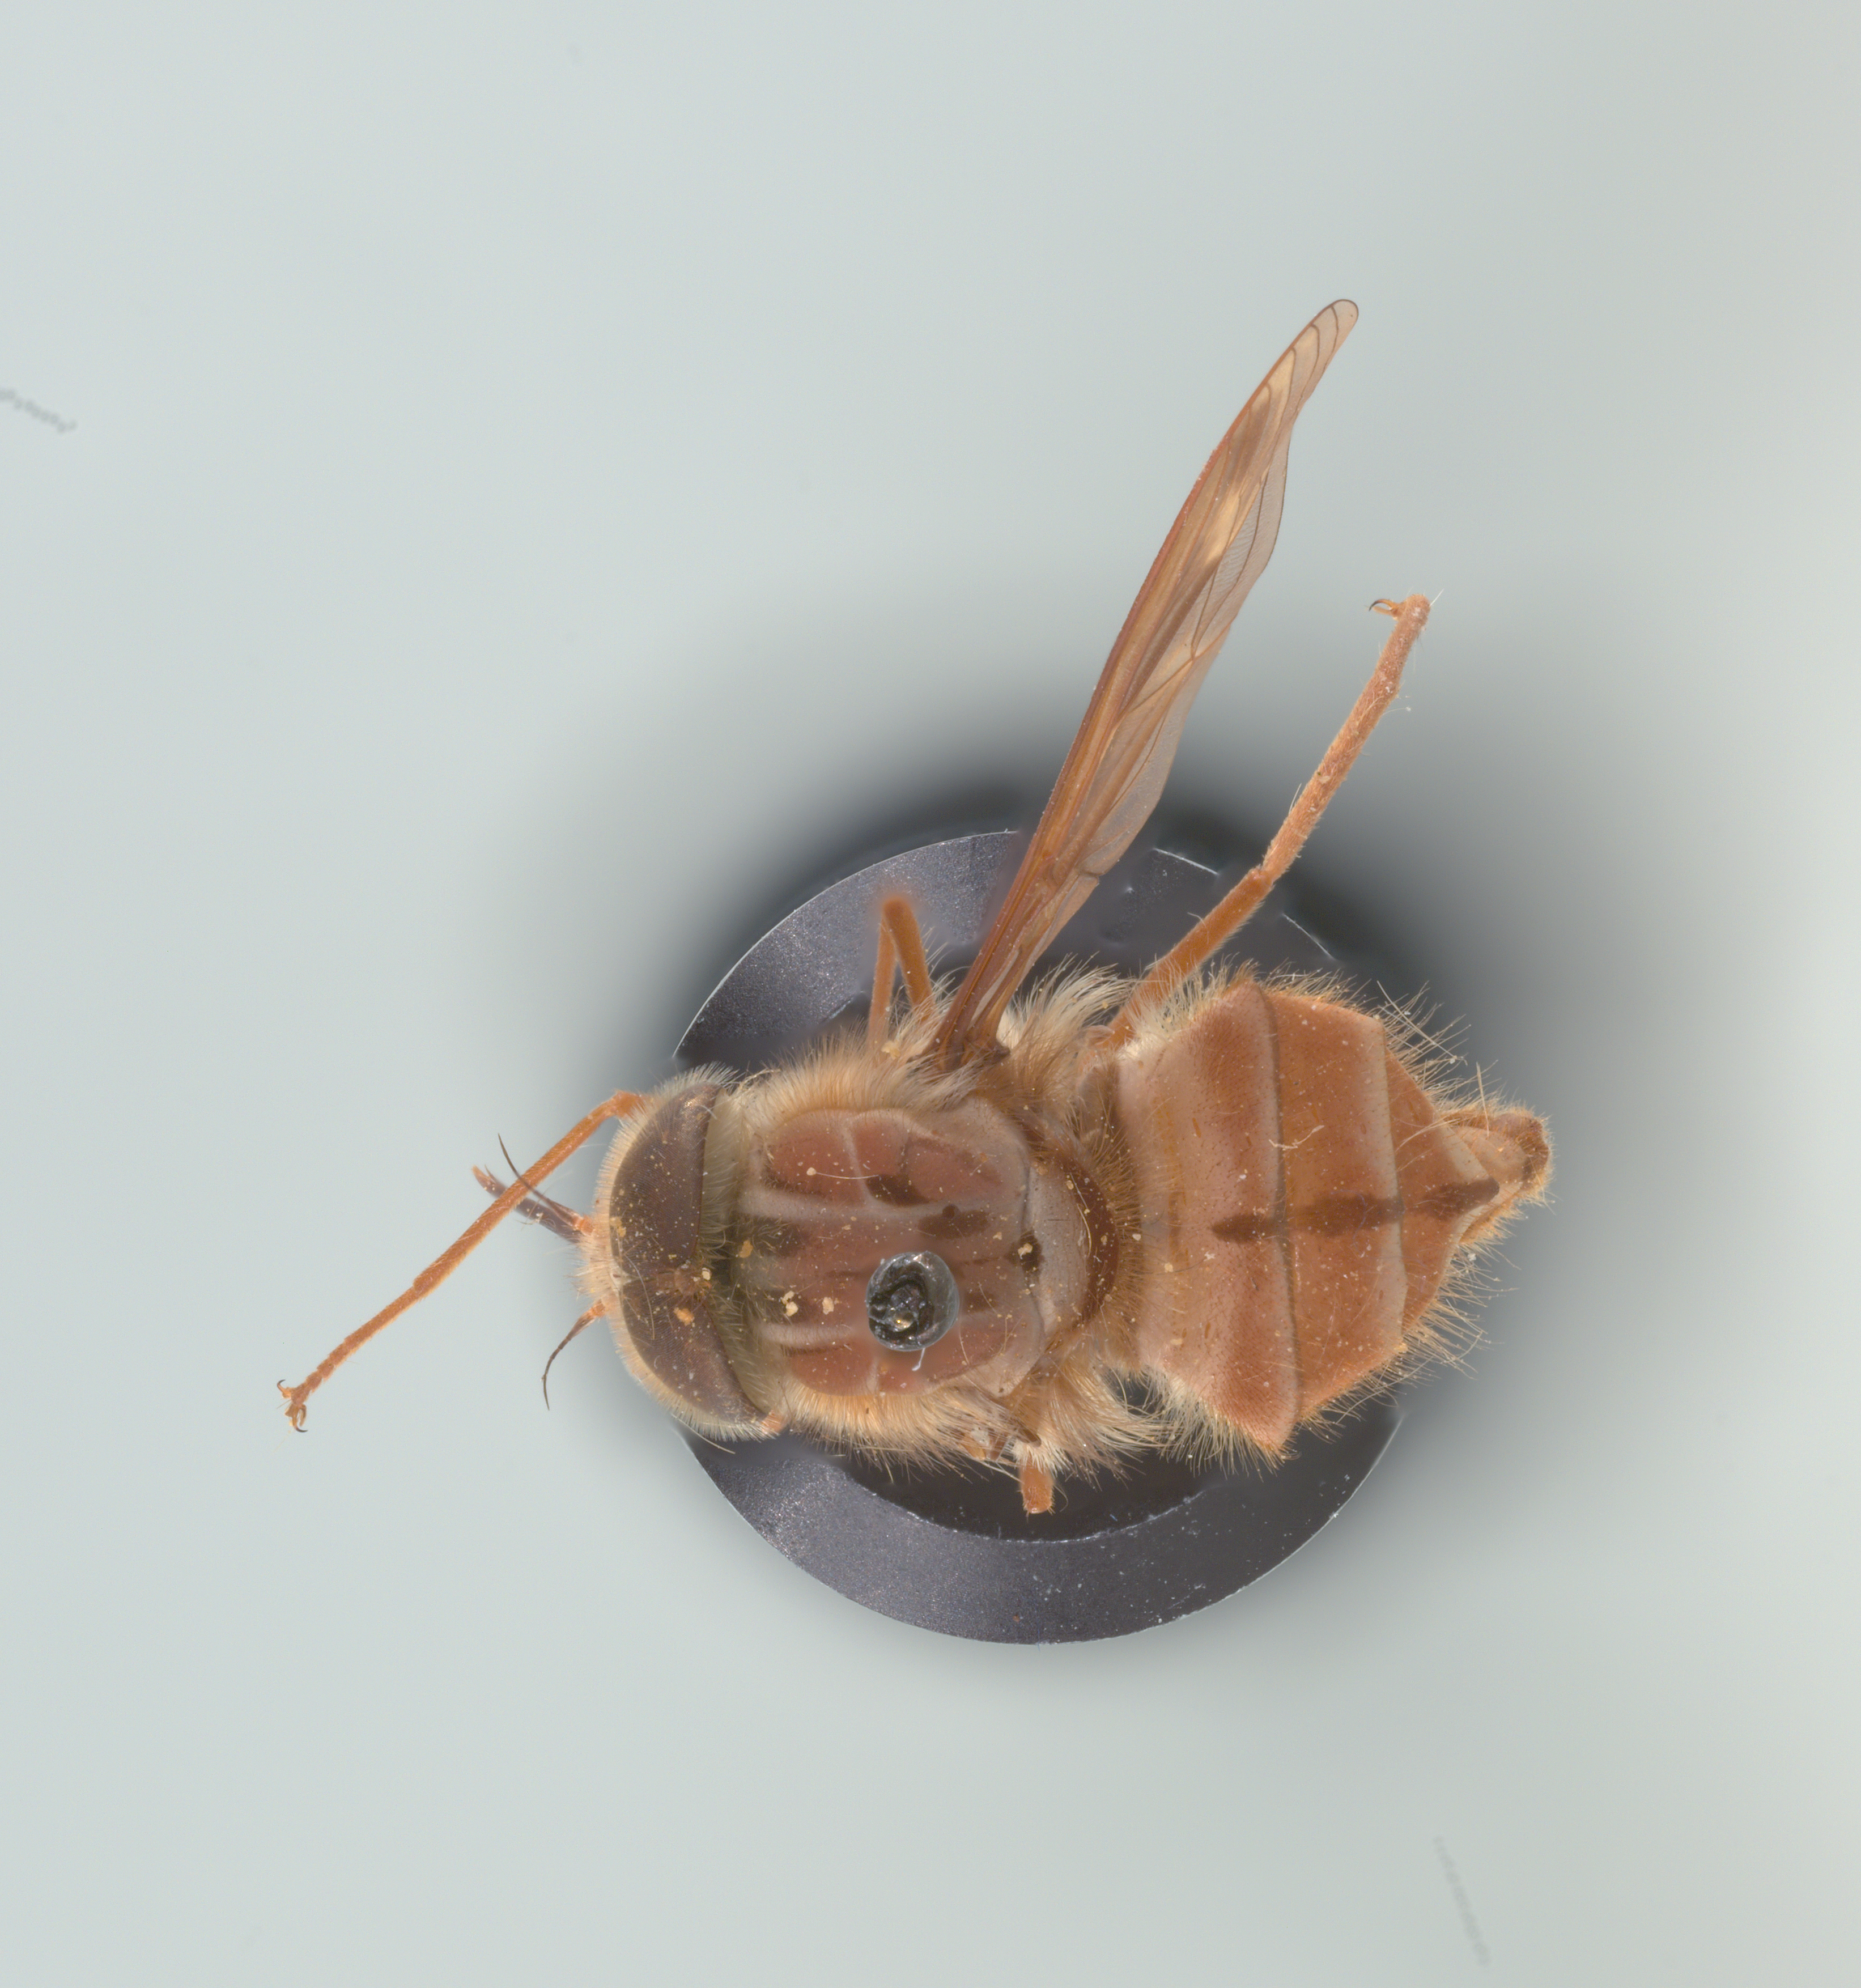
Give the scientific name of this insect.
Hirmoneura nubipennis (also Trichophthalma nubipennis)
